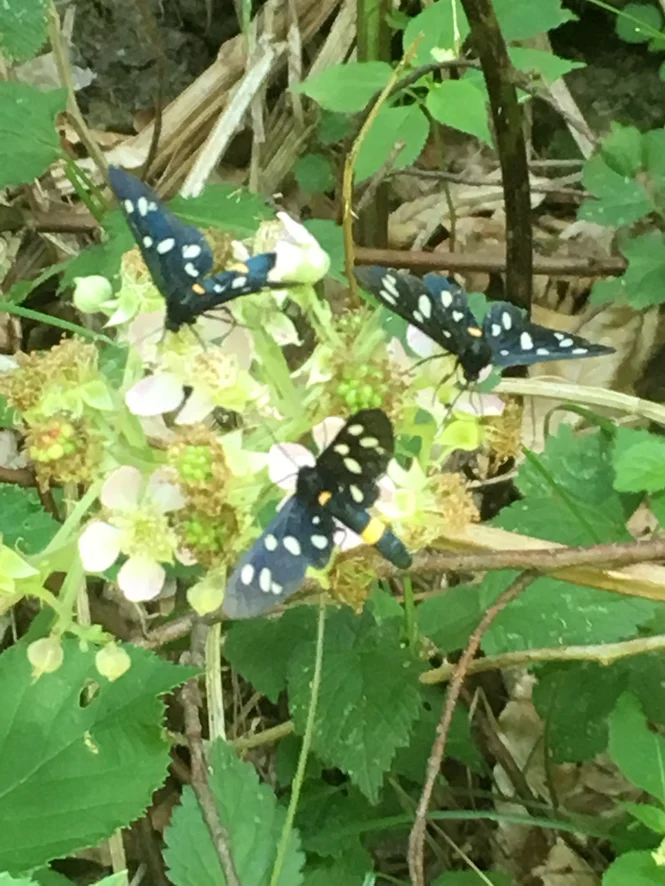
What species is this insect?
Amata phegea
